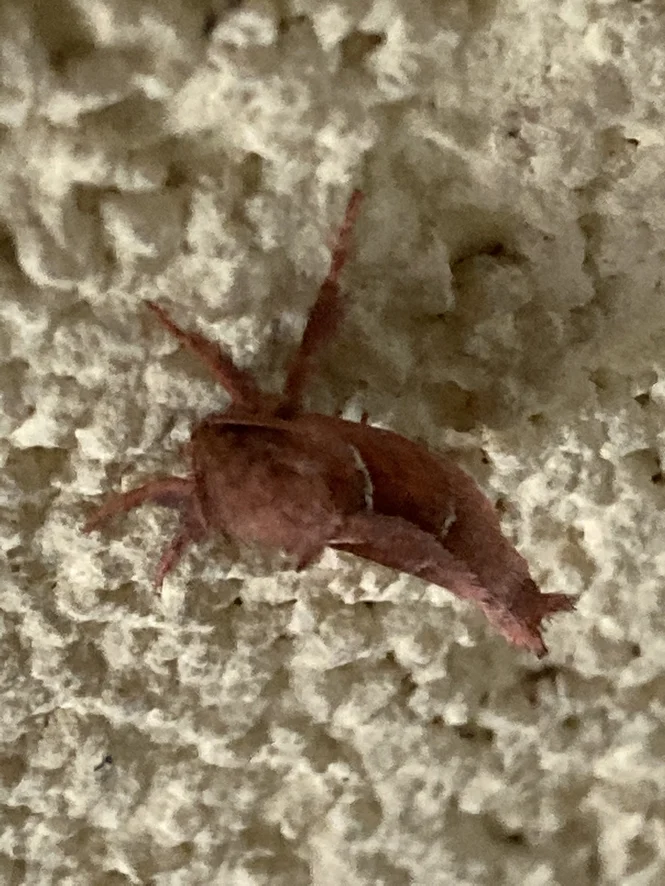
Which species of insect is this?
Triodia sylvina
